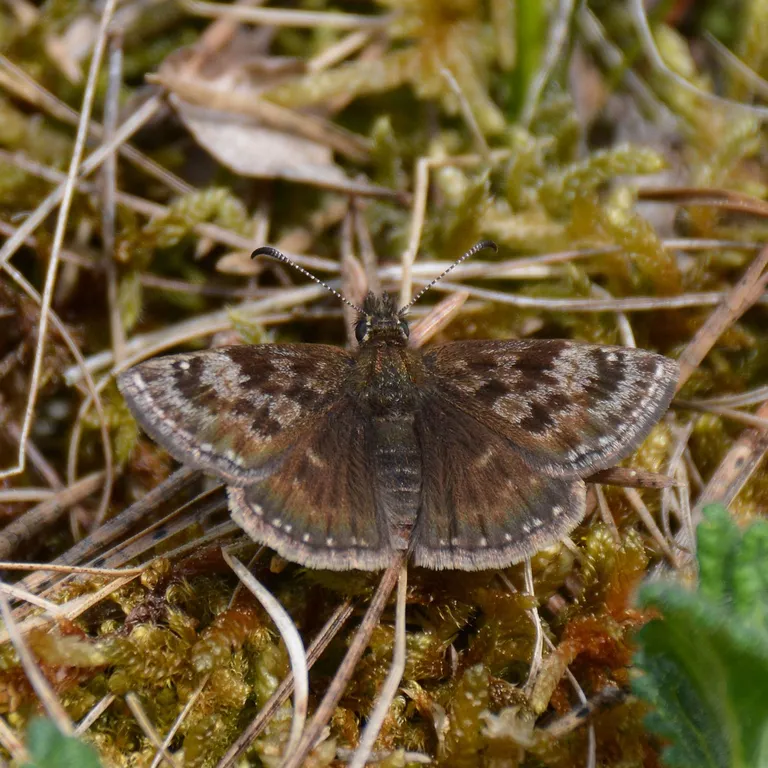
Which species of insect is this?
Erynnis tages
